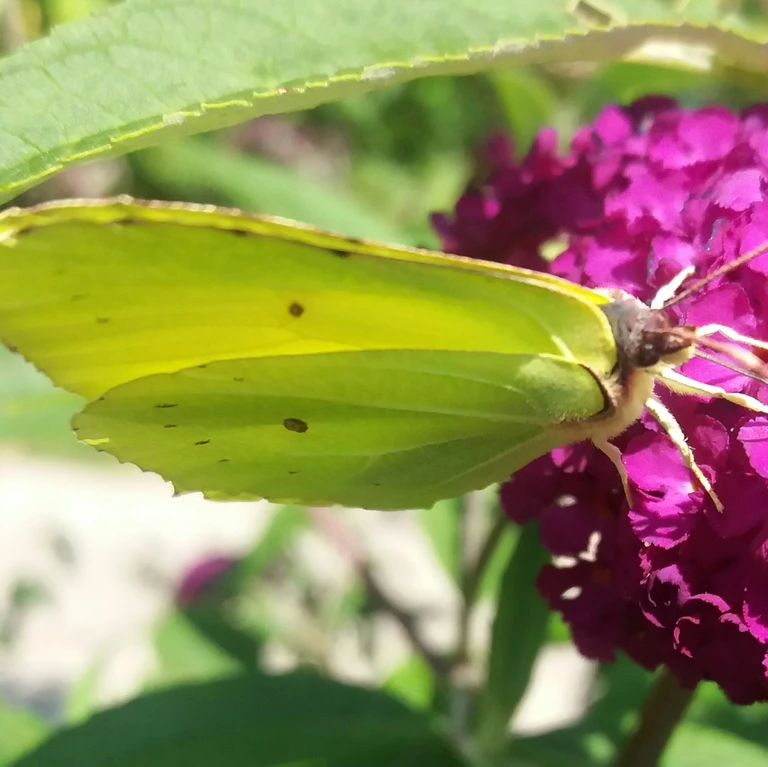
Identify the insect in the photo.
Gonepteryx rhamni
